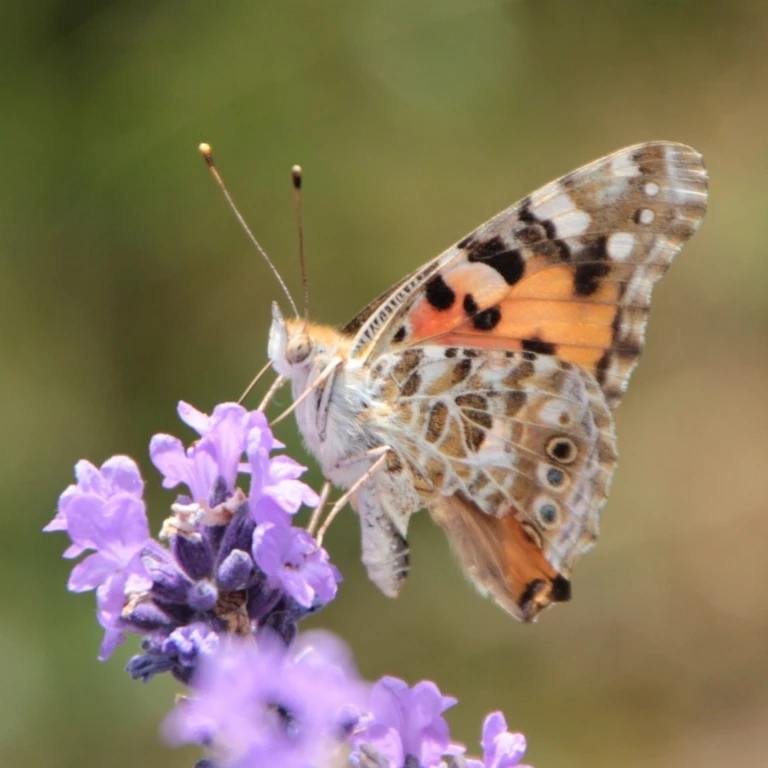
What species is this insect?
Vanessa cardui
